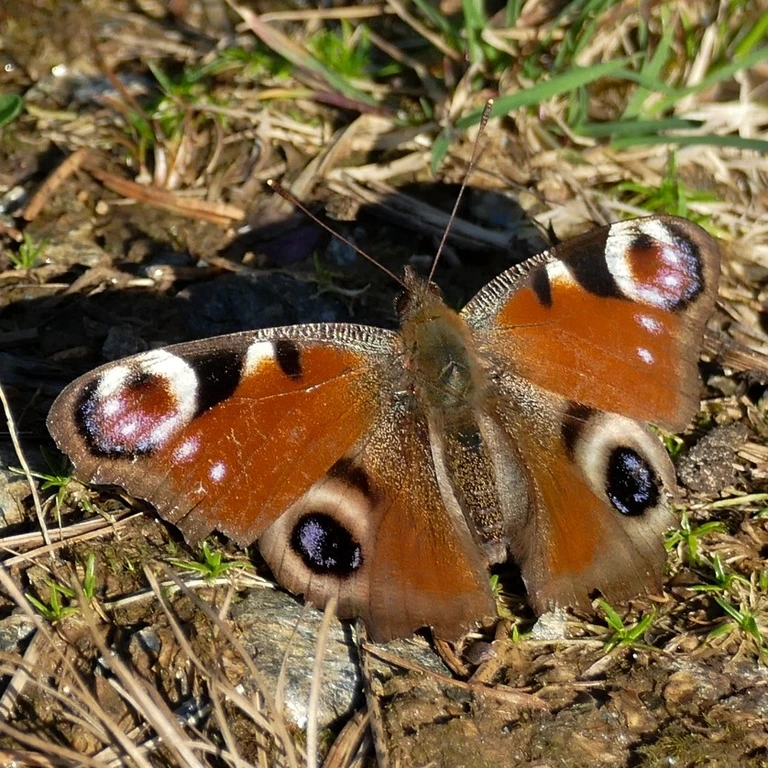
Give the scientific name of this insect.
Aglais io
